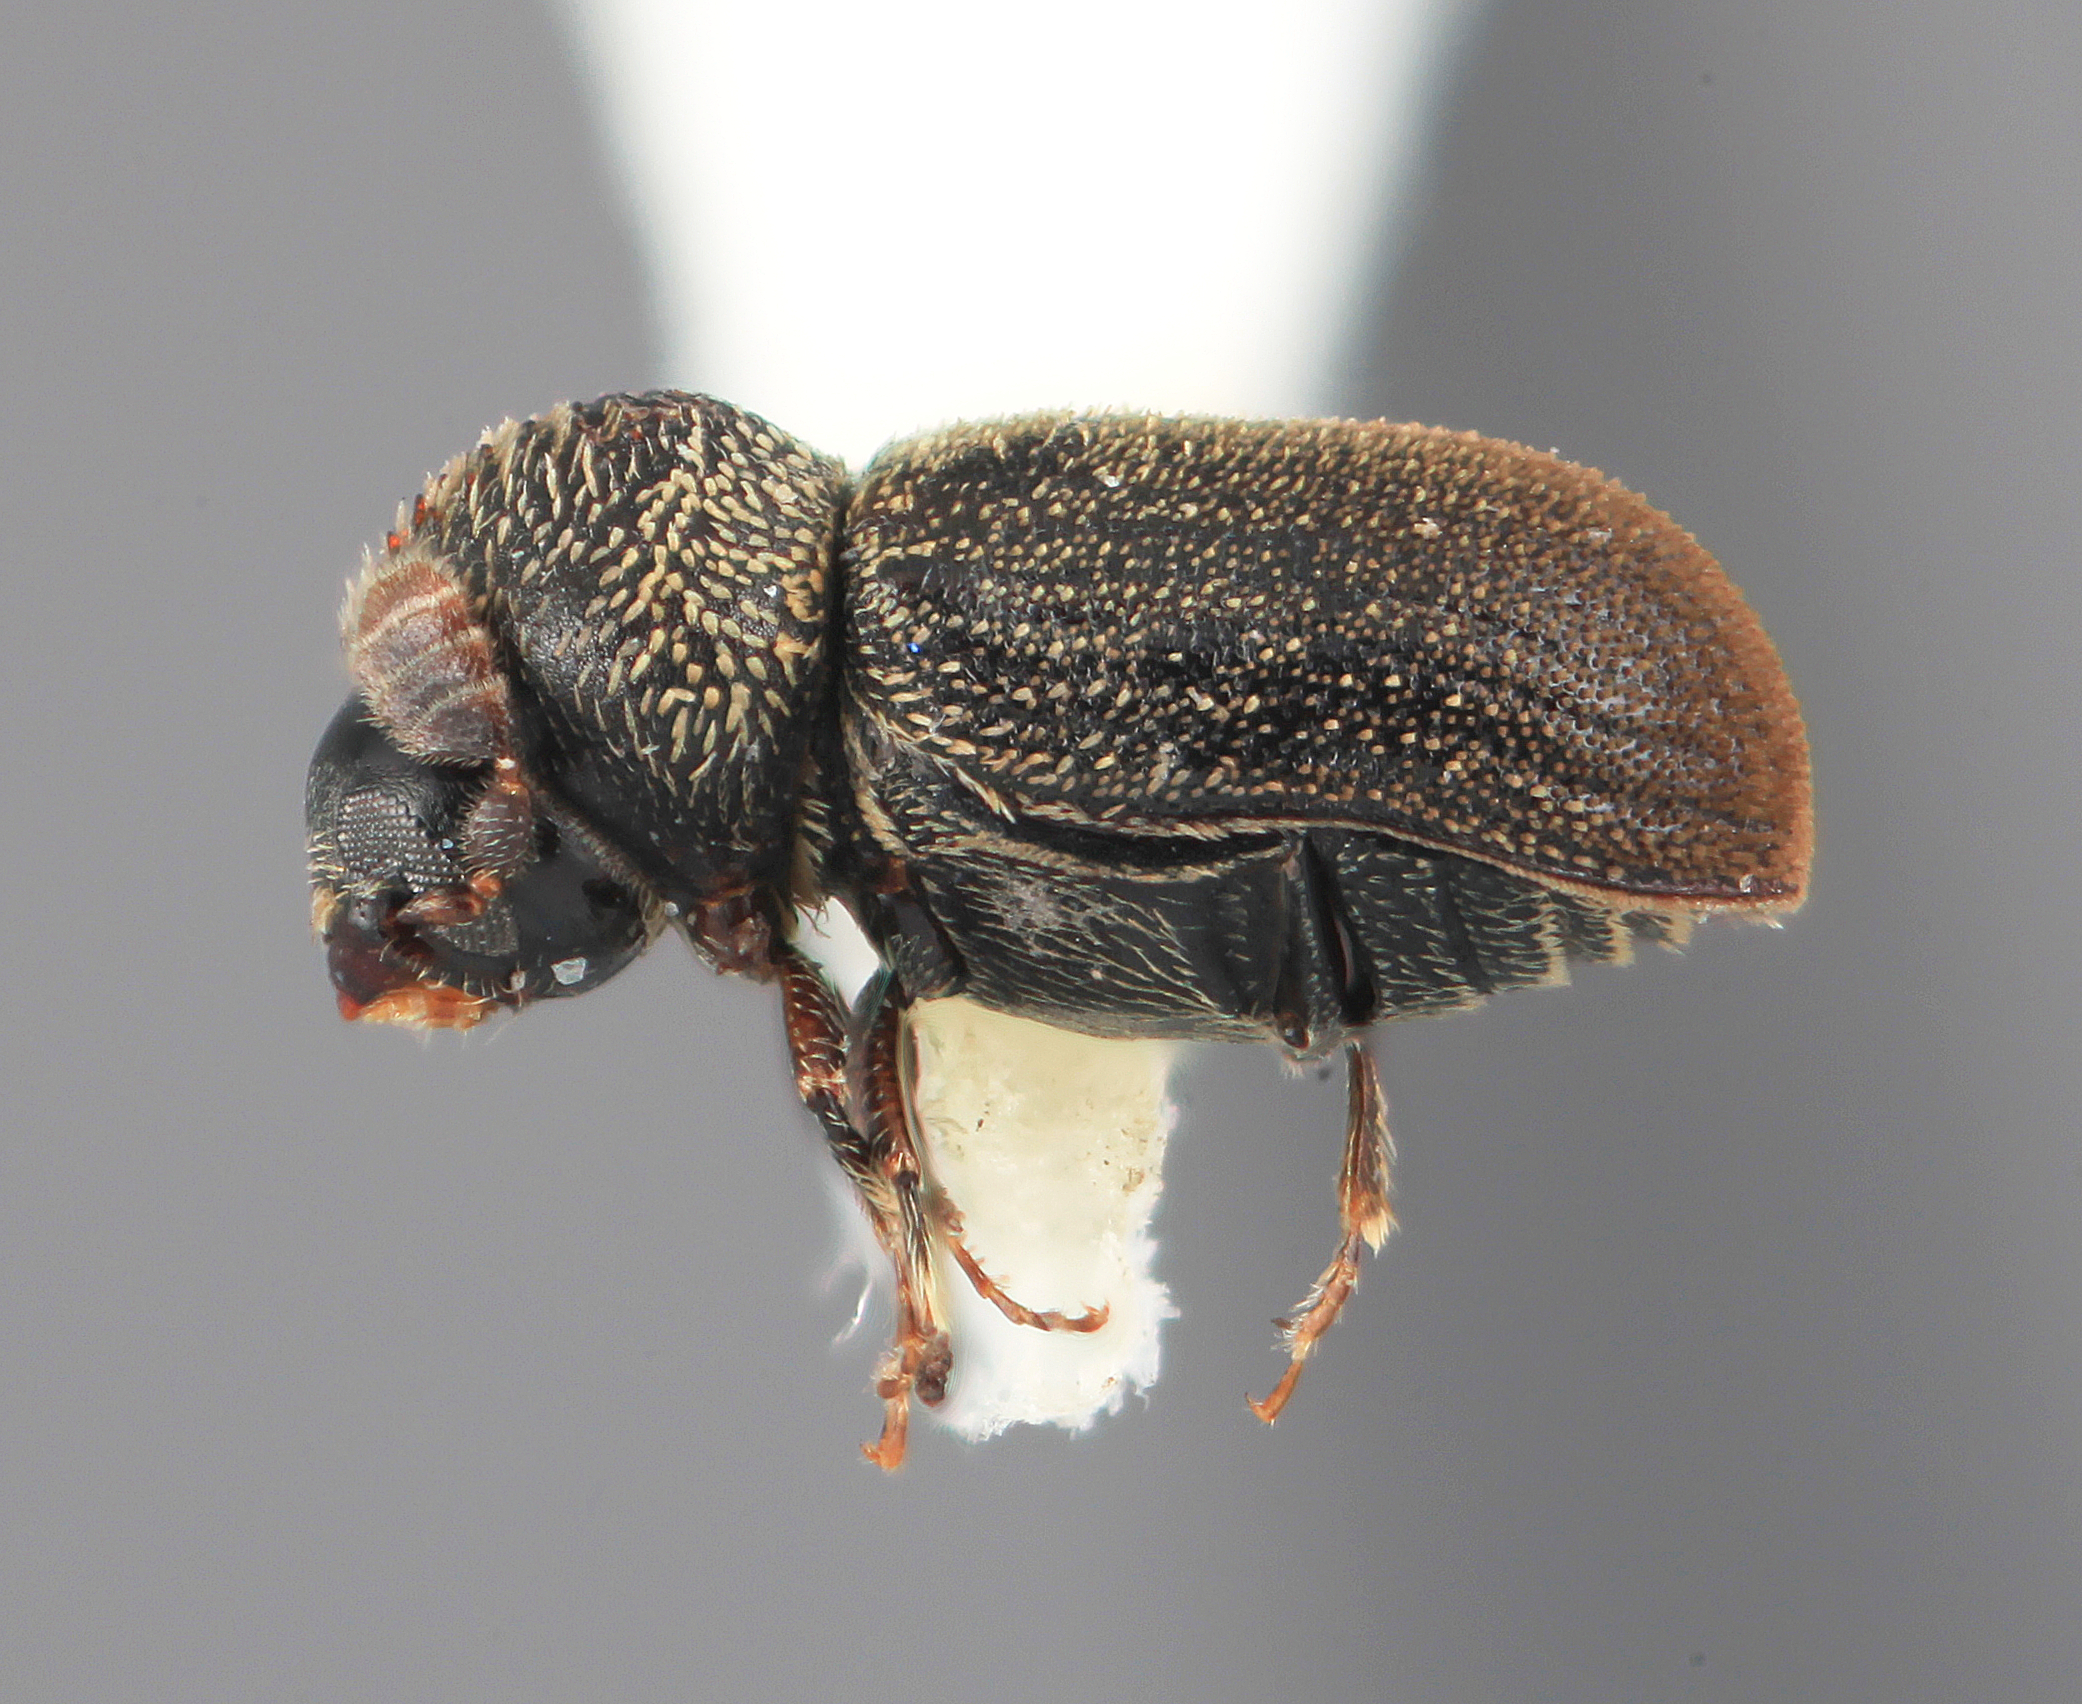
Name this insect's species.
Phacrylus pruni
